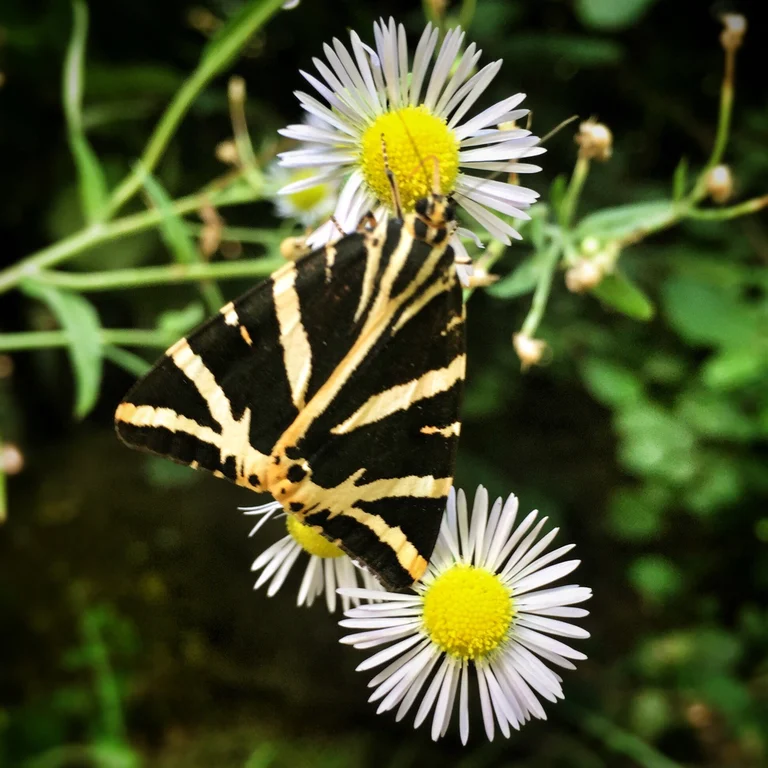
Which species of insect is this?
Euplagia quadripunctaria
